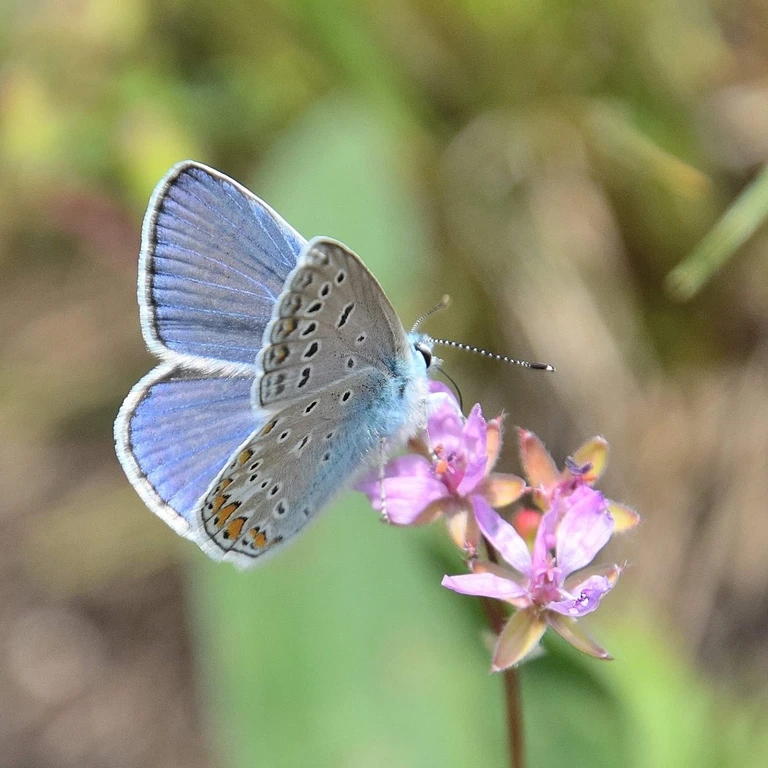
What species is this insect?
Polyommatus icarus
